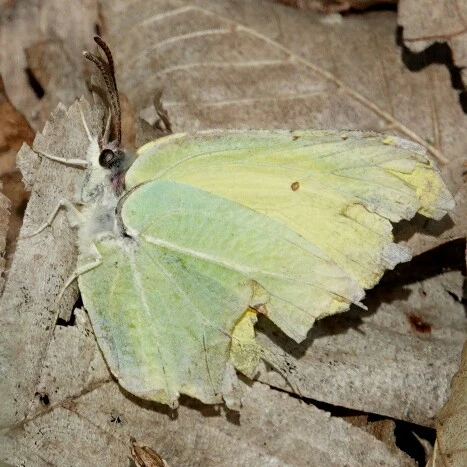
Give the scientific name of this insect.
Gonepteryx rhamni
